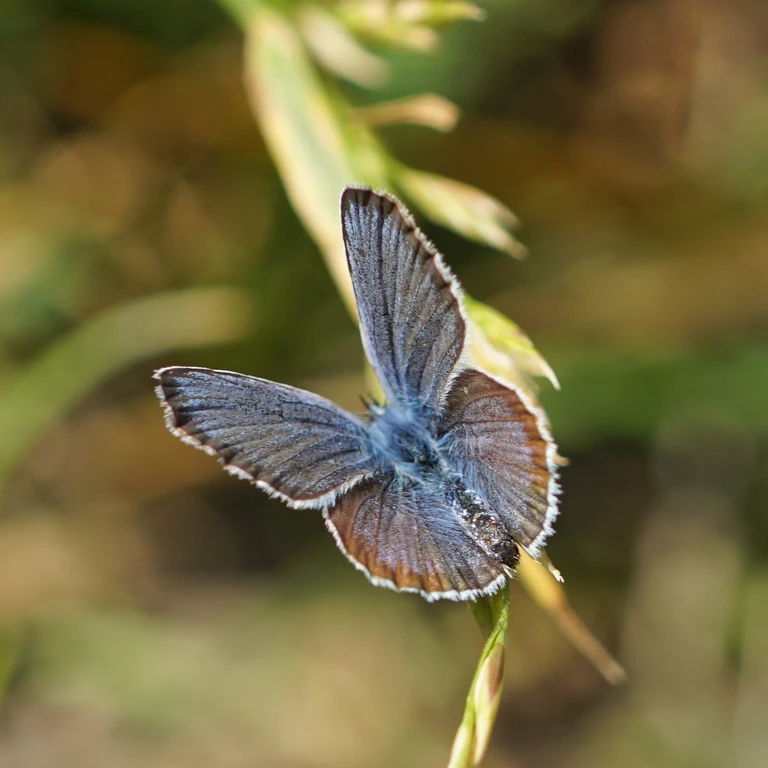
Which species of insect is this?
Plebejus argus
